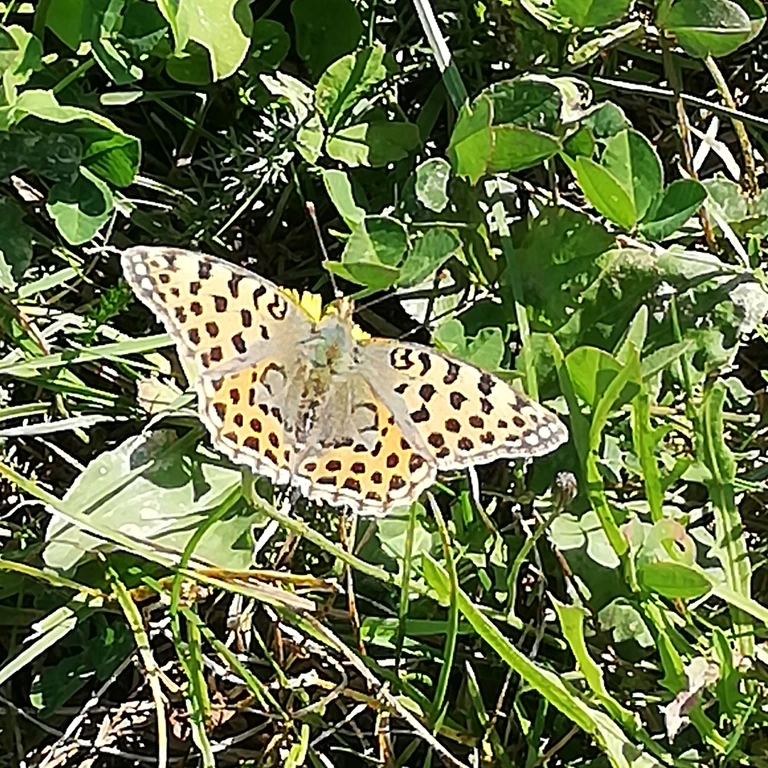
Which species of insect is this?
Issoria lathonia
